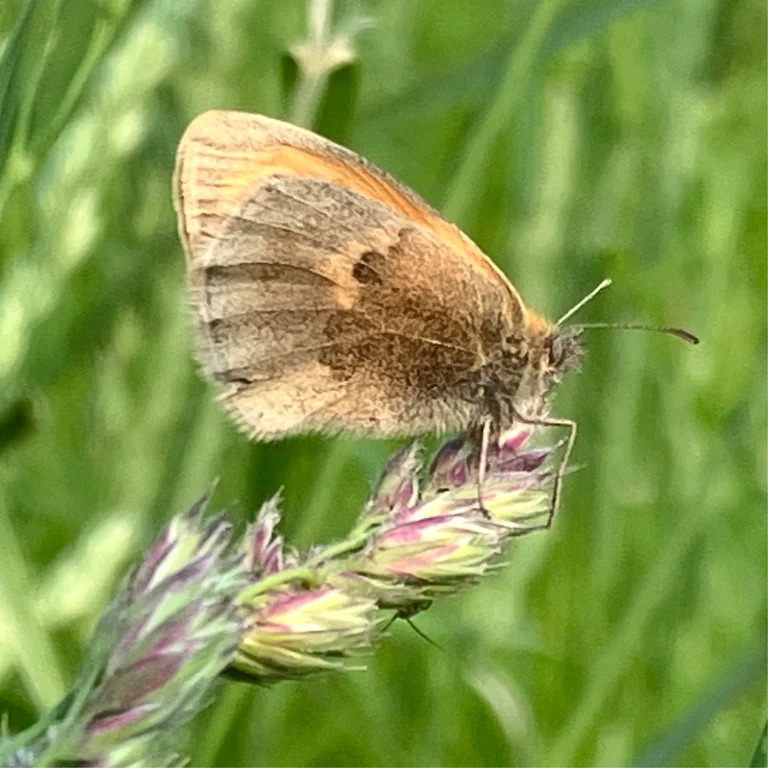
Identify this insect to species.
Coenonympha pamphilus
